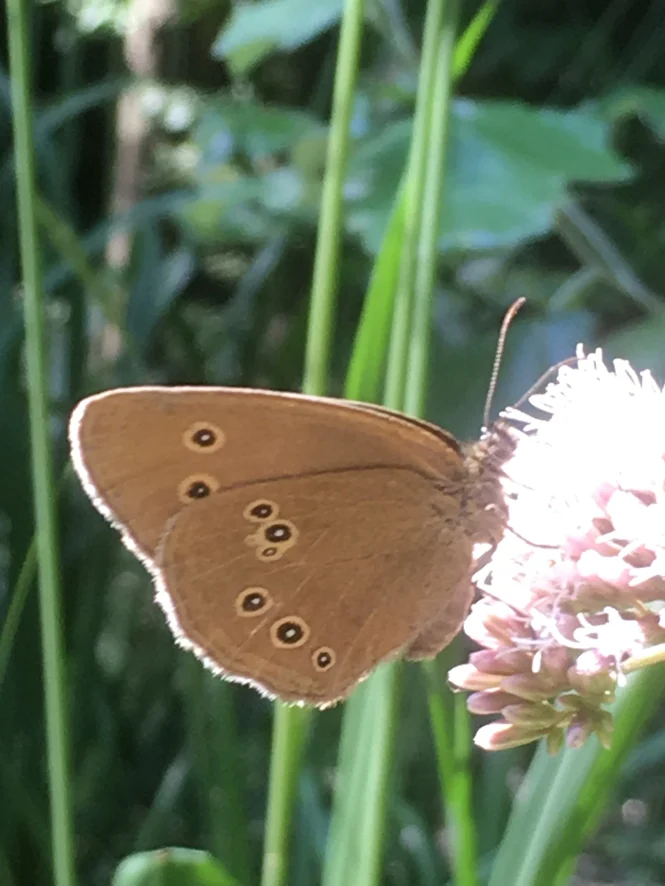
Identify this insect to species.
Aphantopus hyperantus
